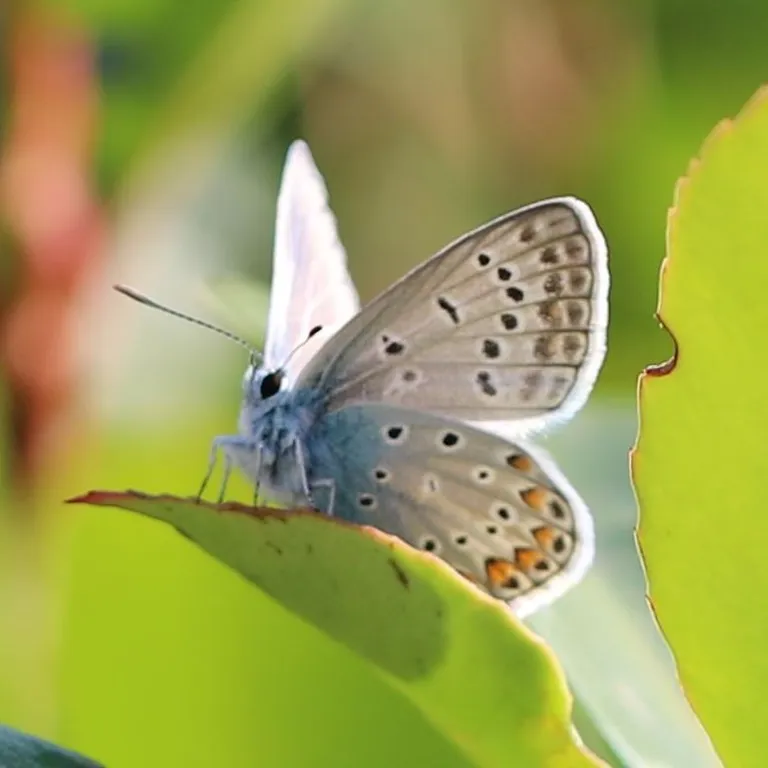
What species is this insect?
Polyommatus icarus
